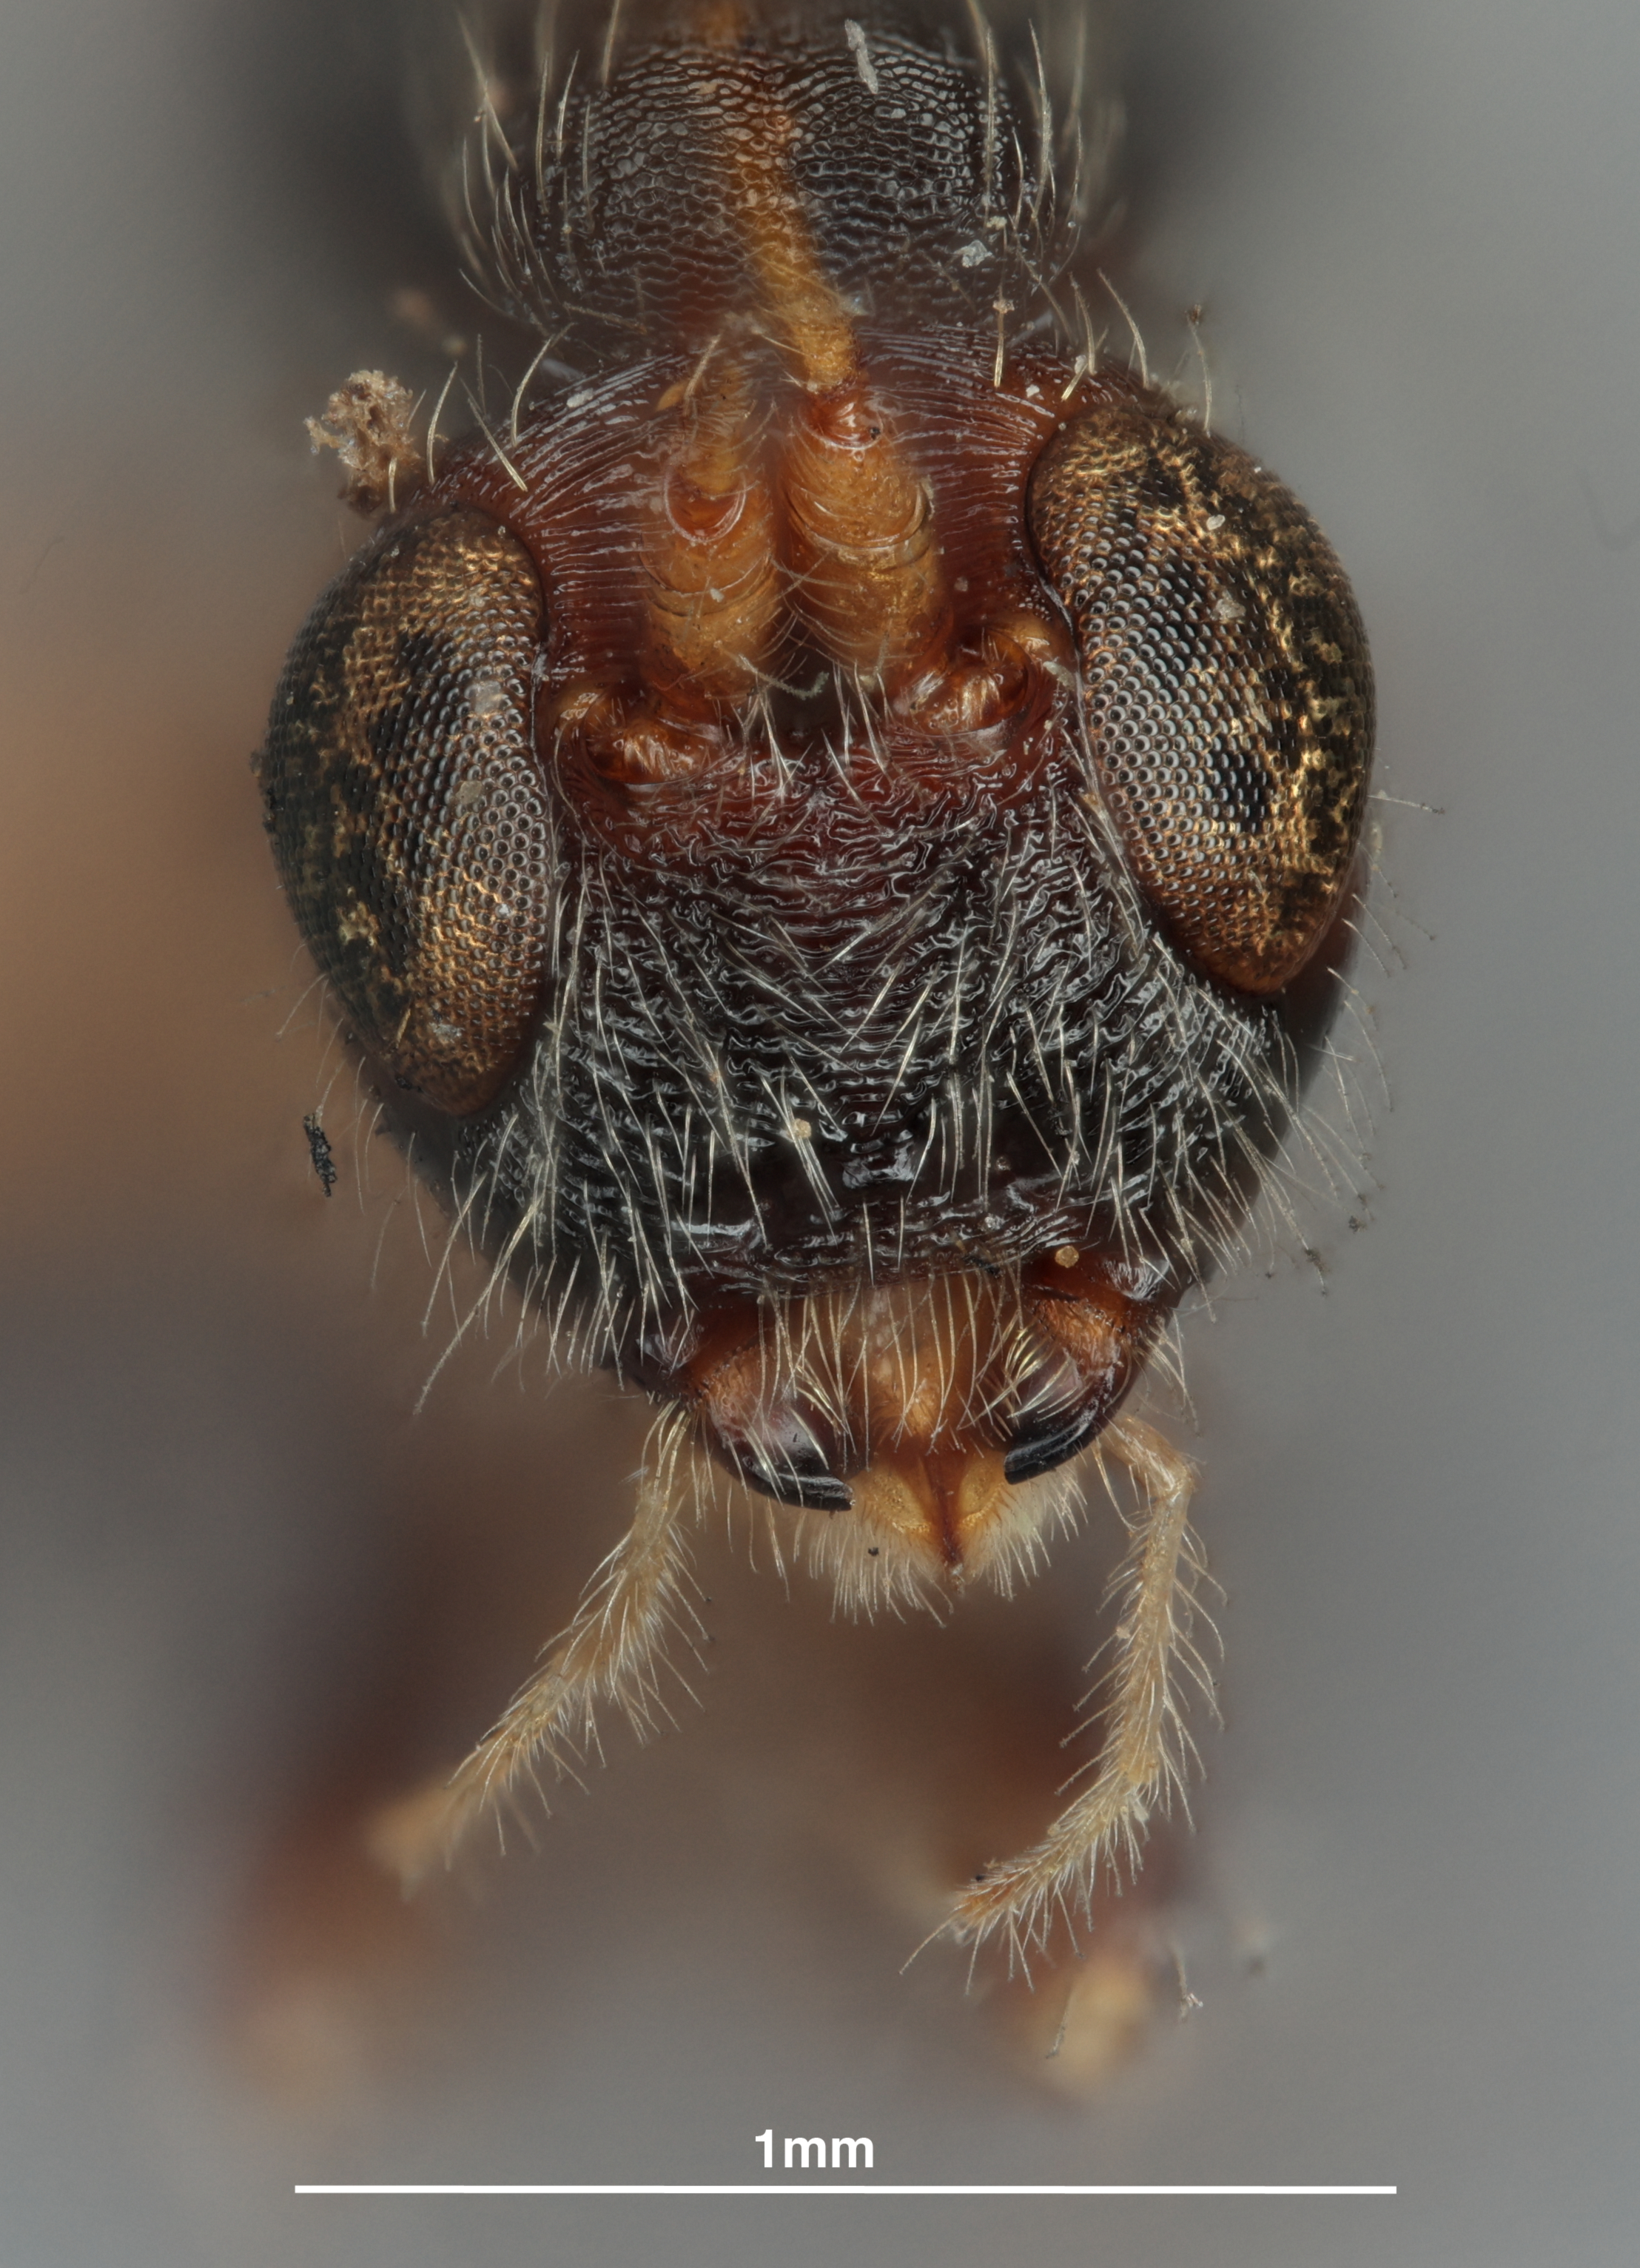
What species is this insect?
Spathius trophonius
